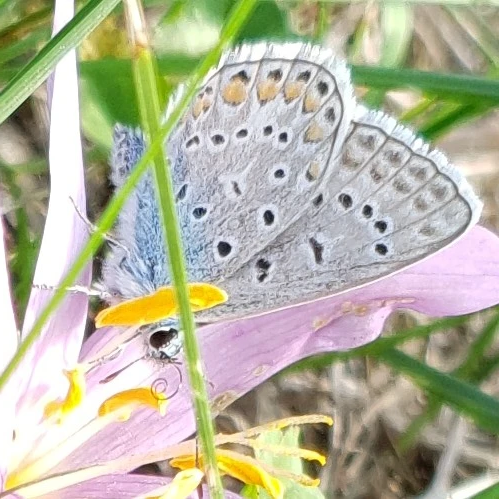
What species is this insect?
Polyommatus icarus
